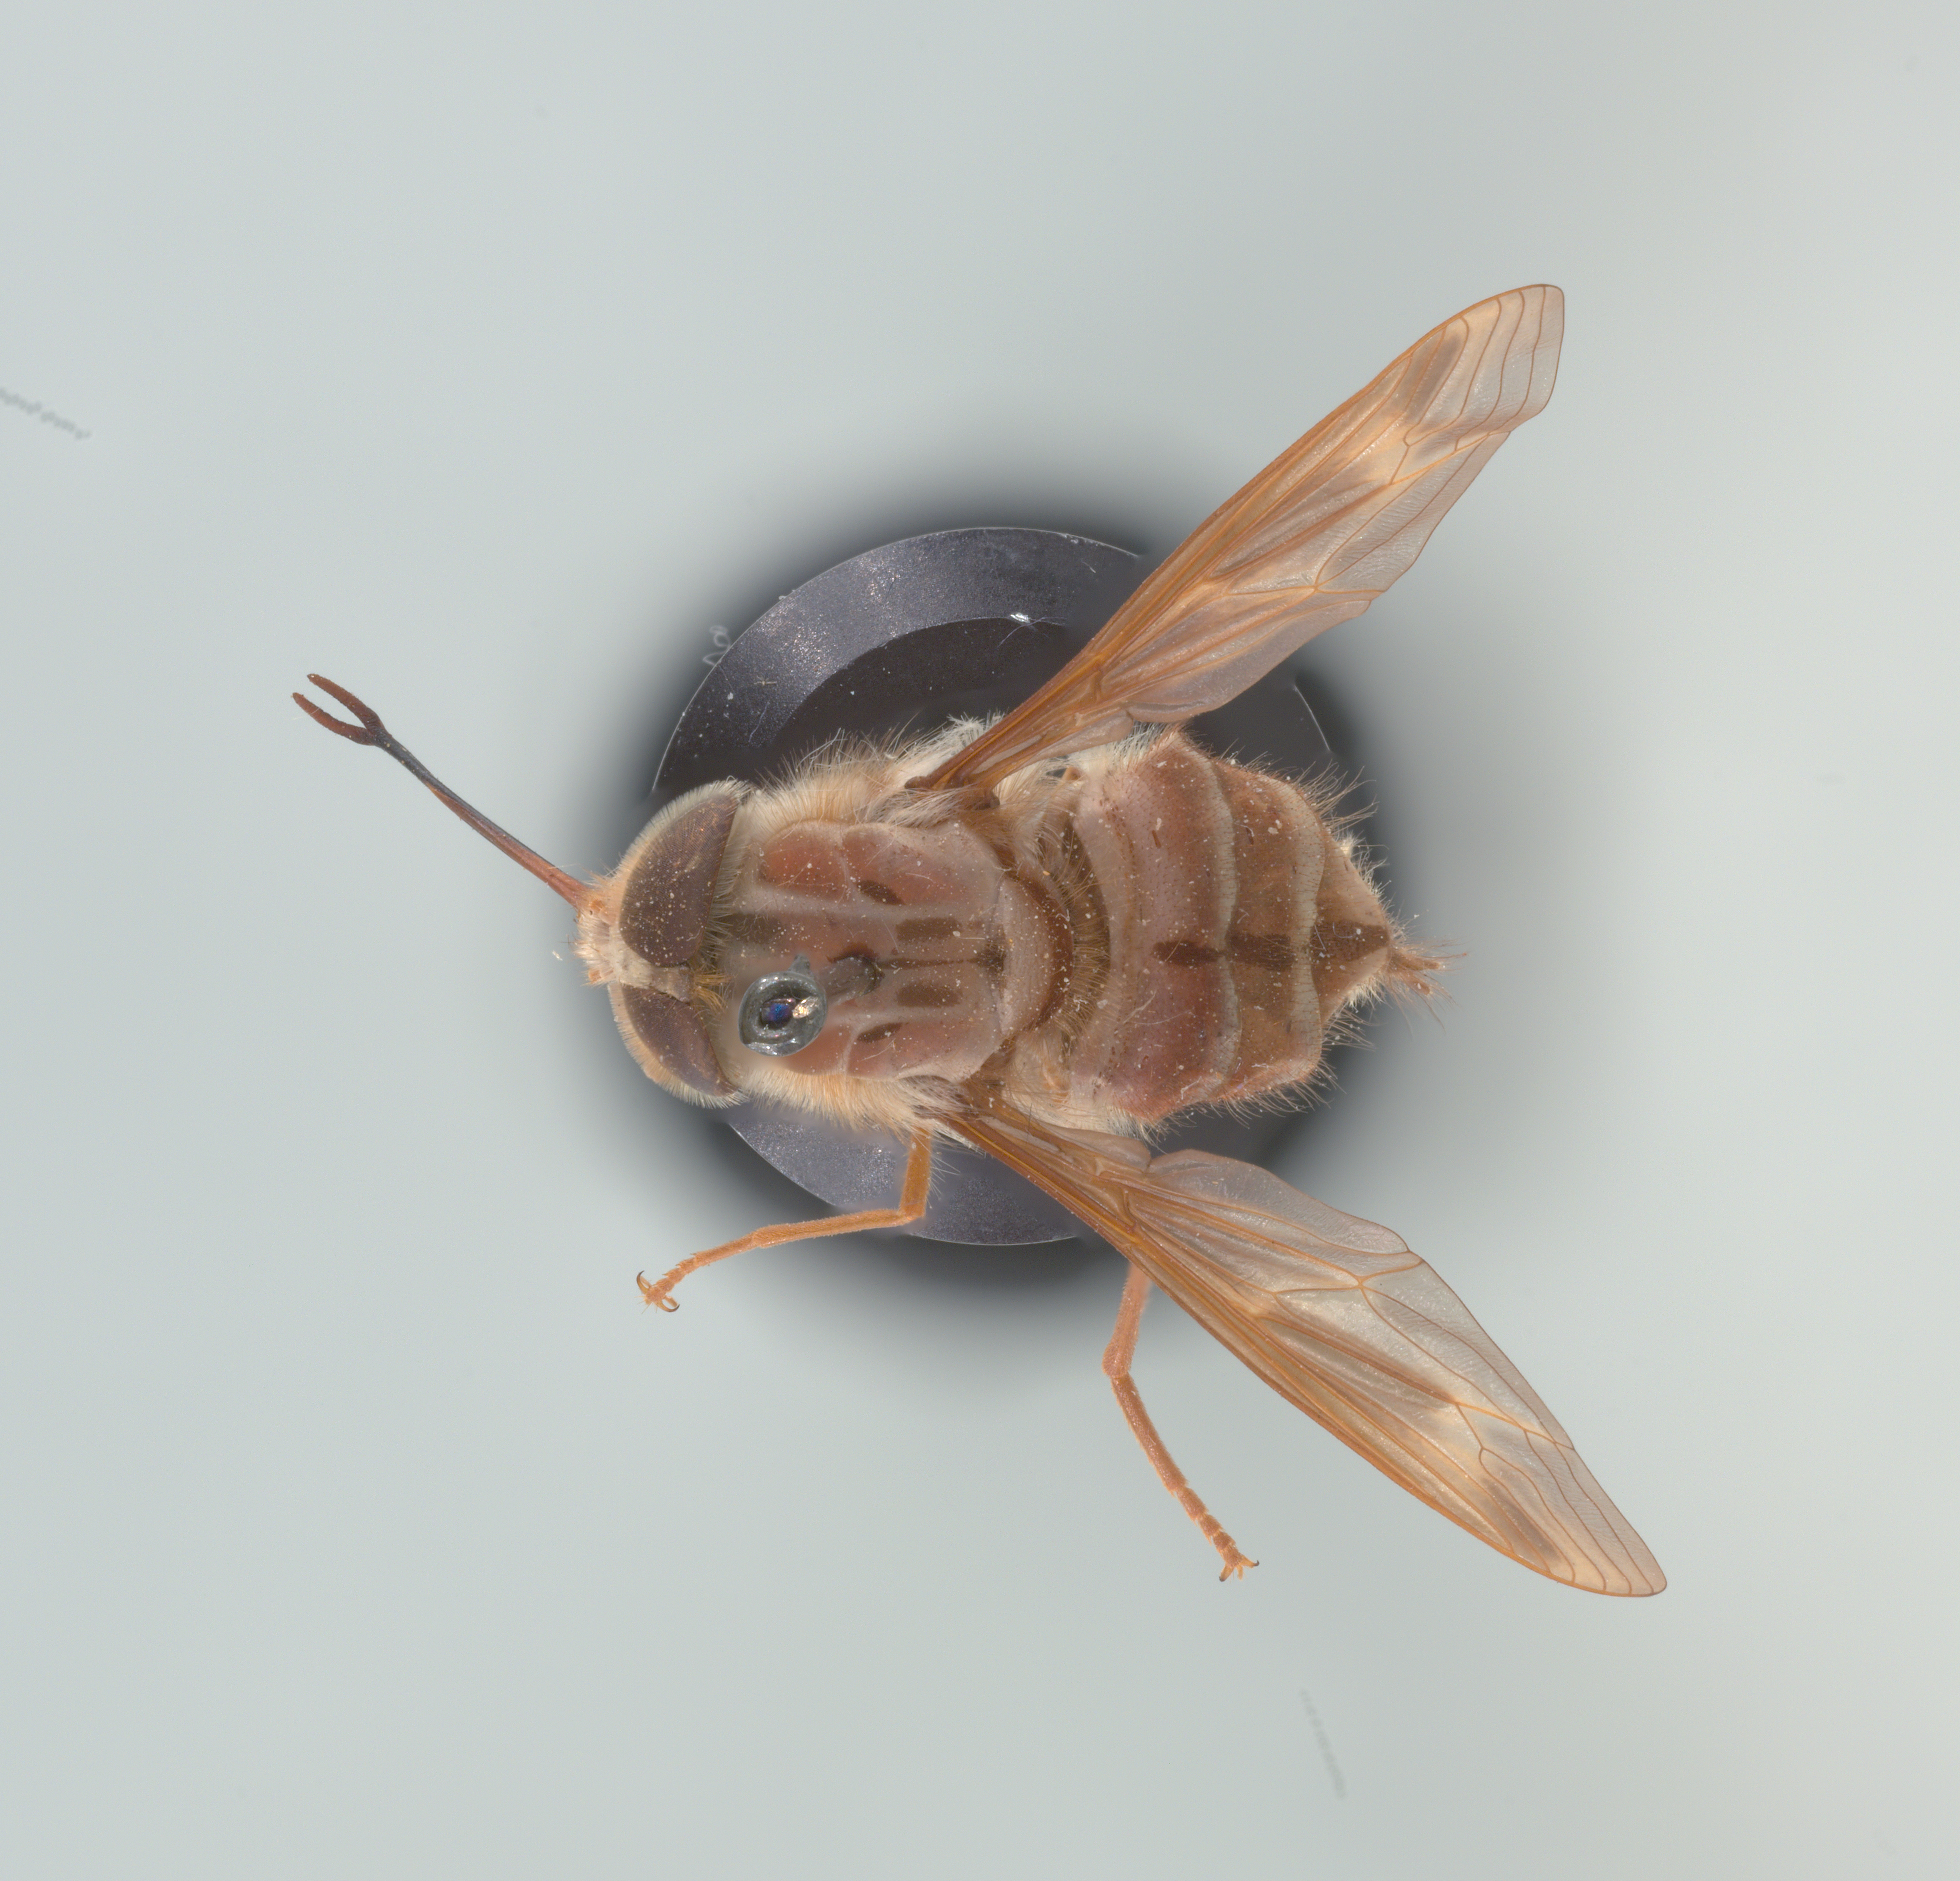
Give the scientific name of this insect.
Hirmoneura nubipennis (also Trichophthalma nubipennis)
